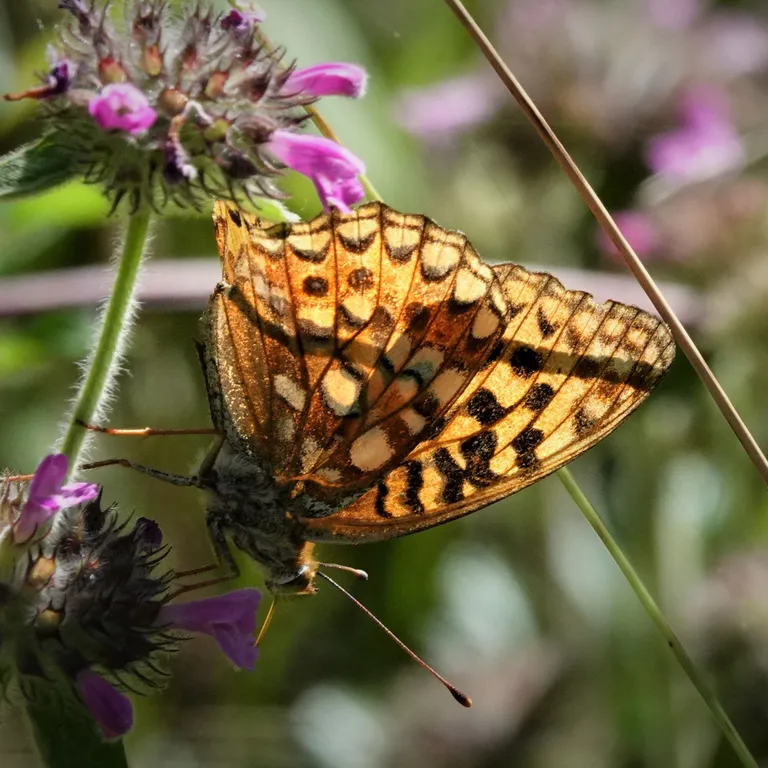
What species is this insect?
Fabriciana adippe
